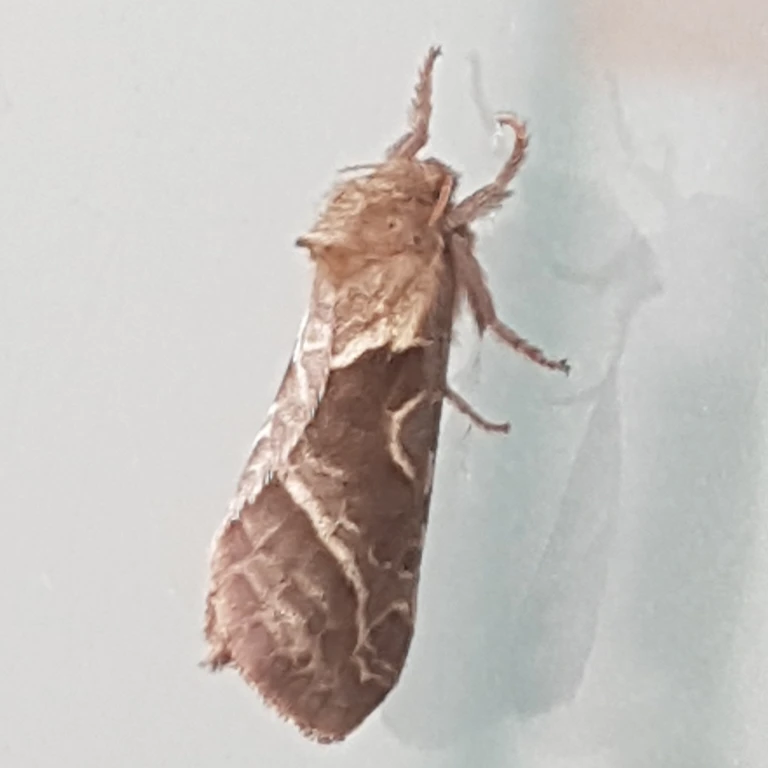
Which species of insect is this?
Triodia sylvina
